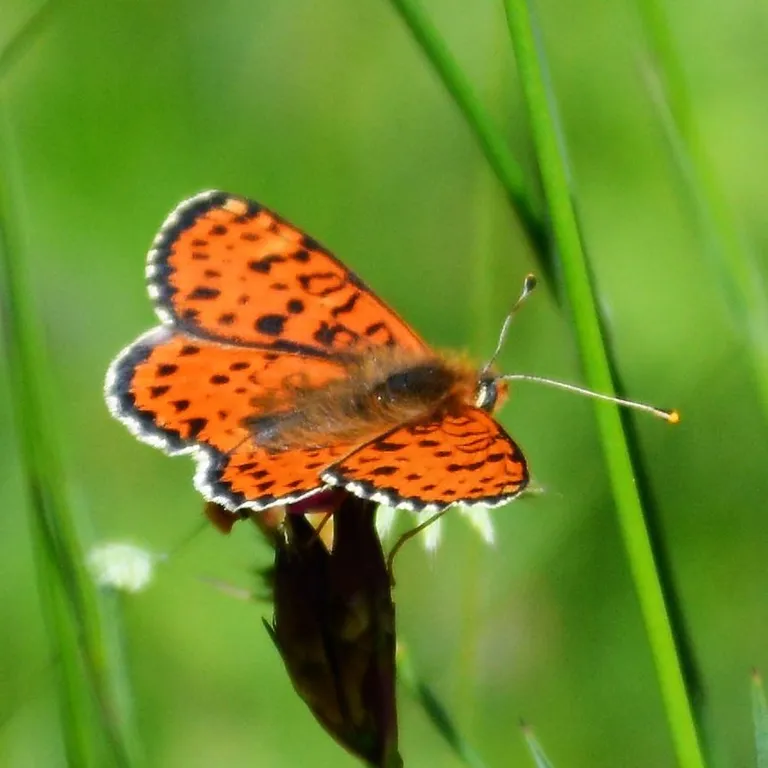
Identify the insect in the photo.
Melitaea didyma
